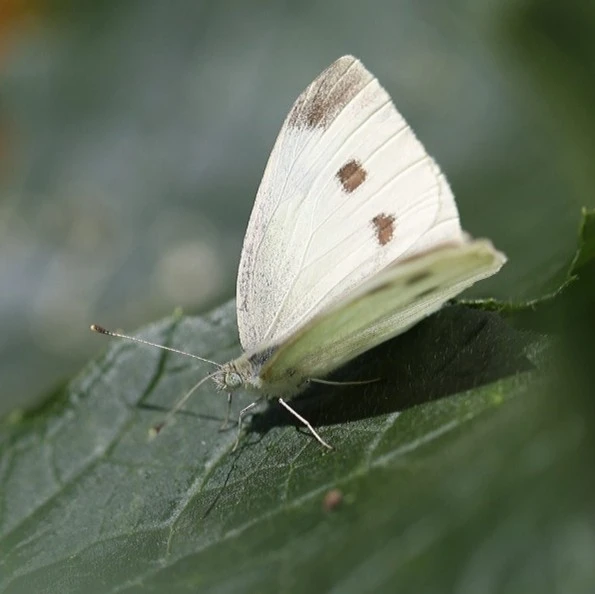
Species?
Pieris rapae
